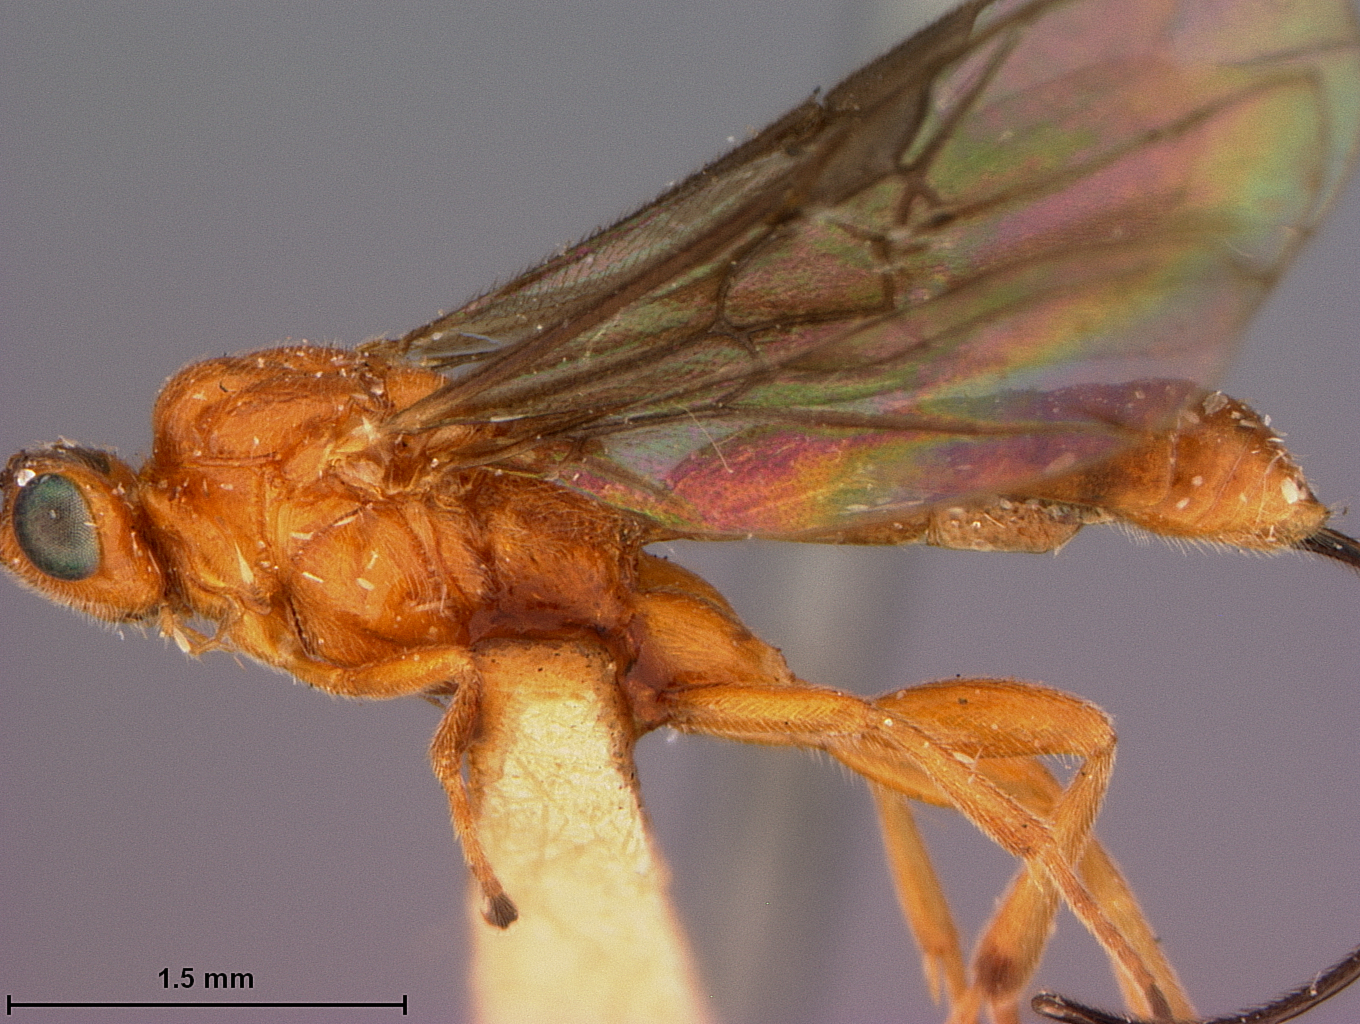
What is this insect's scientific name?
Bassus abdominalis
